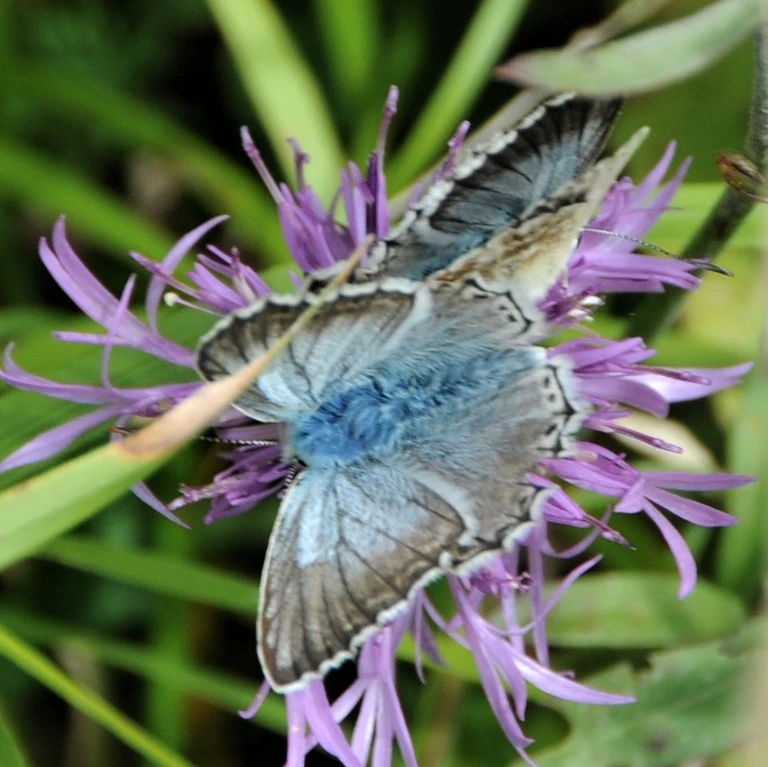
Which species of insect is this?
Lysandra coridon
